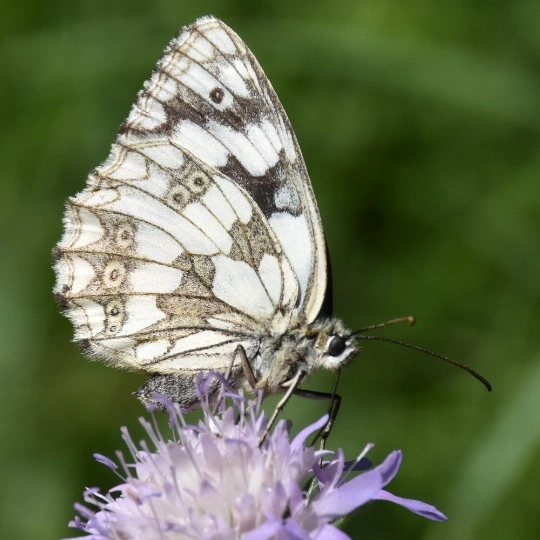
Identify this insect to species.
Melanargia galathea
